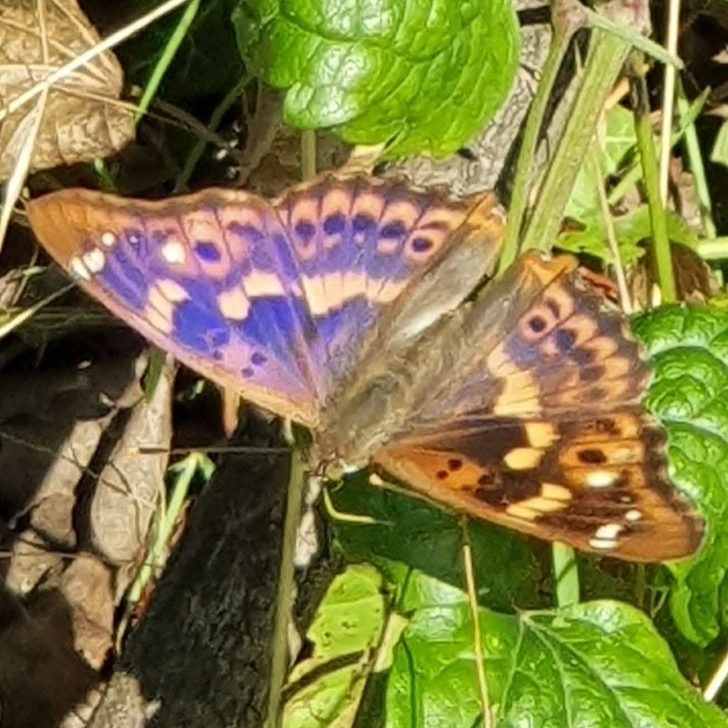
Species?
Apatura ilia
